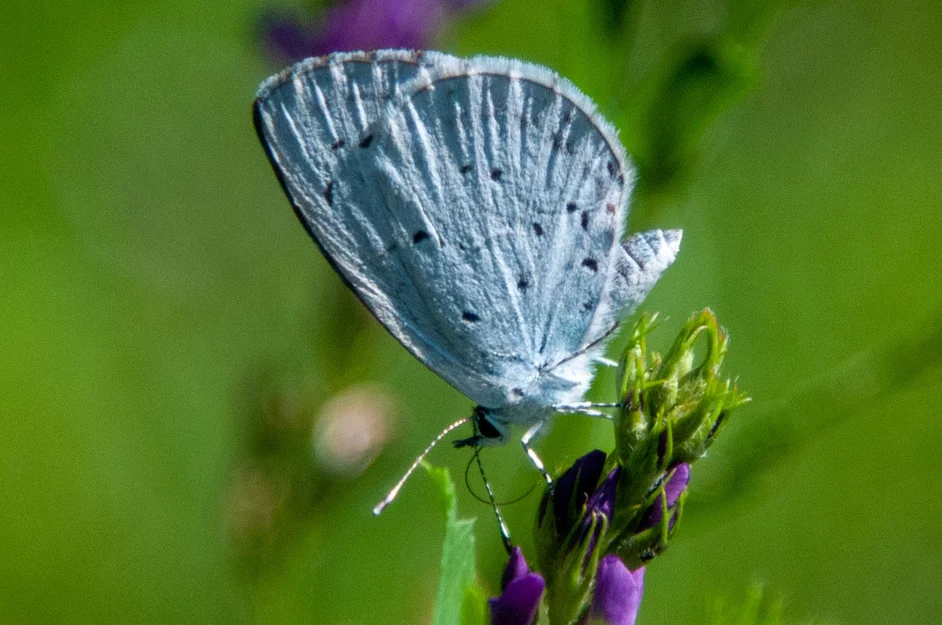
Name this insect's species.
Celastrina argiolus
